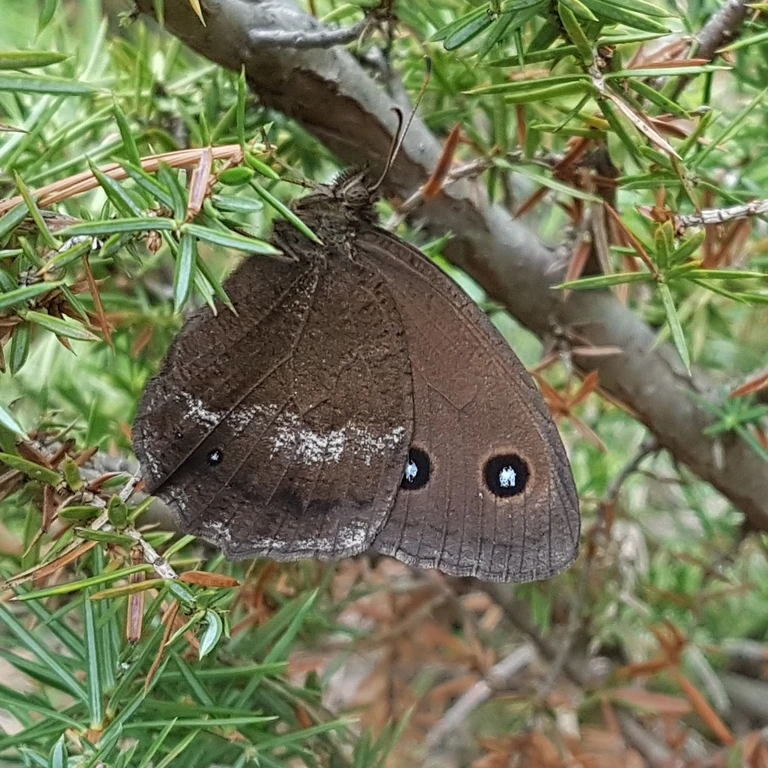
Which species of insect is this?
Minois dryas
